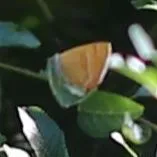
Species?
Thecla betulae
